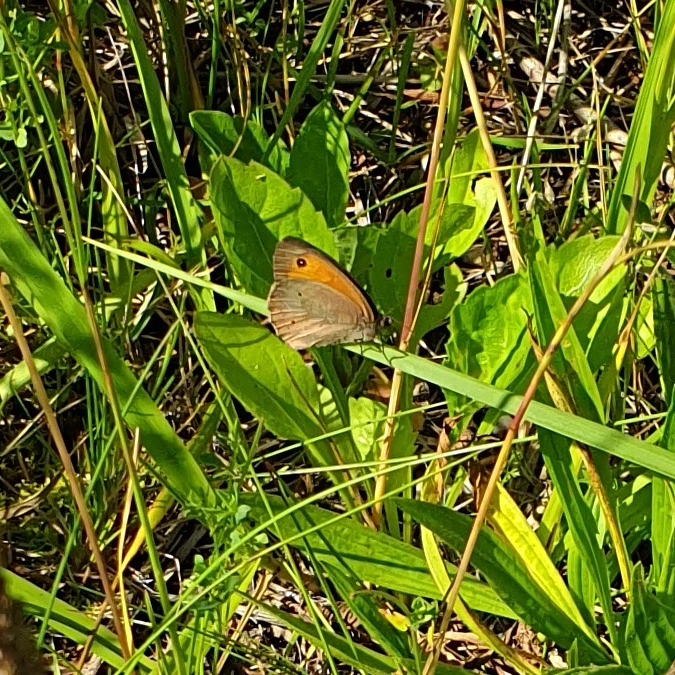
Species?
Maniola jurtina
